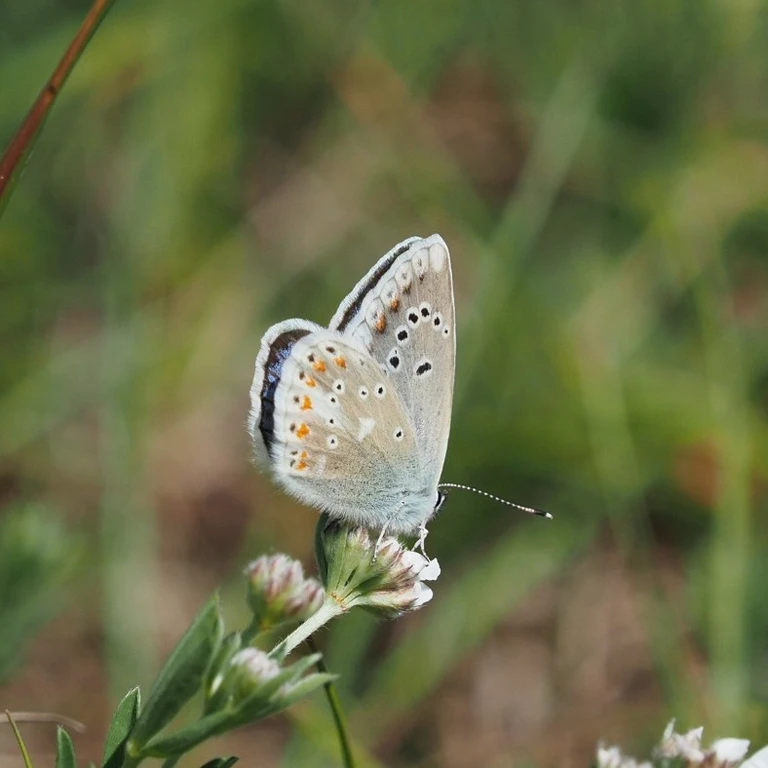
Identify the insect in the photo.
Polyommatus dorylas
